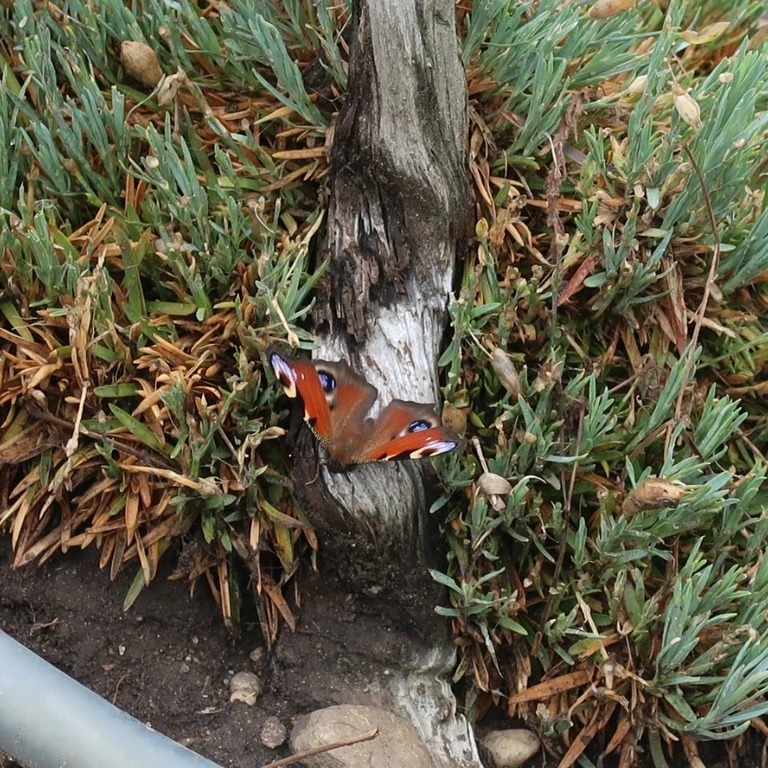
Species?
Aglais io
